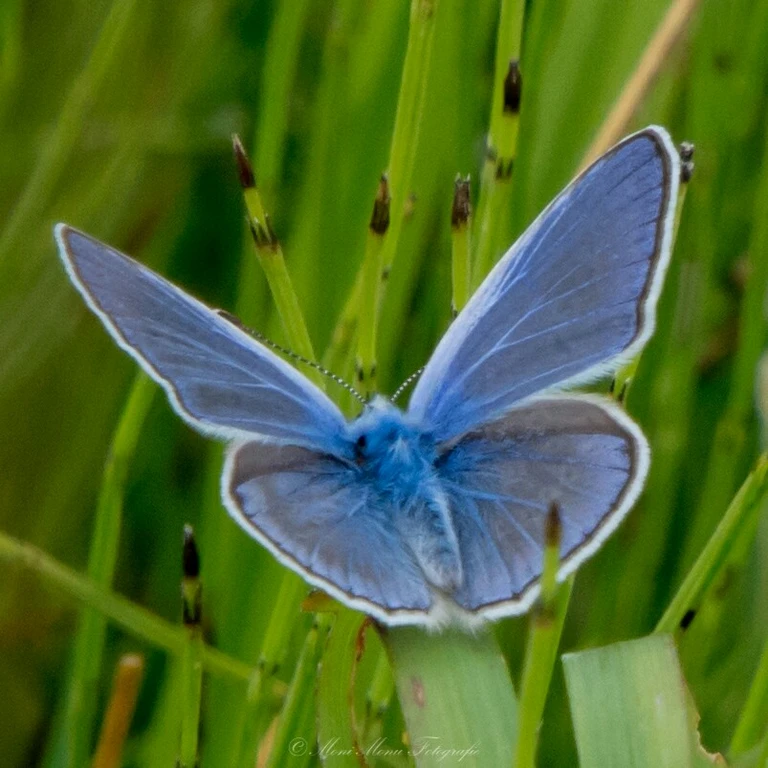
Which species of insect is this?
Polyommatus icarus
